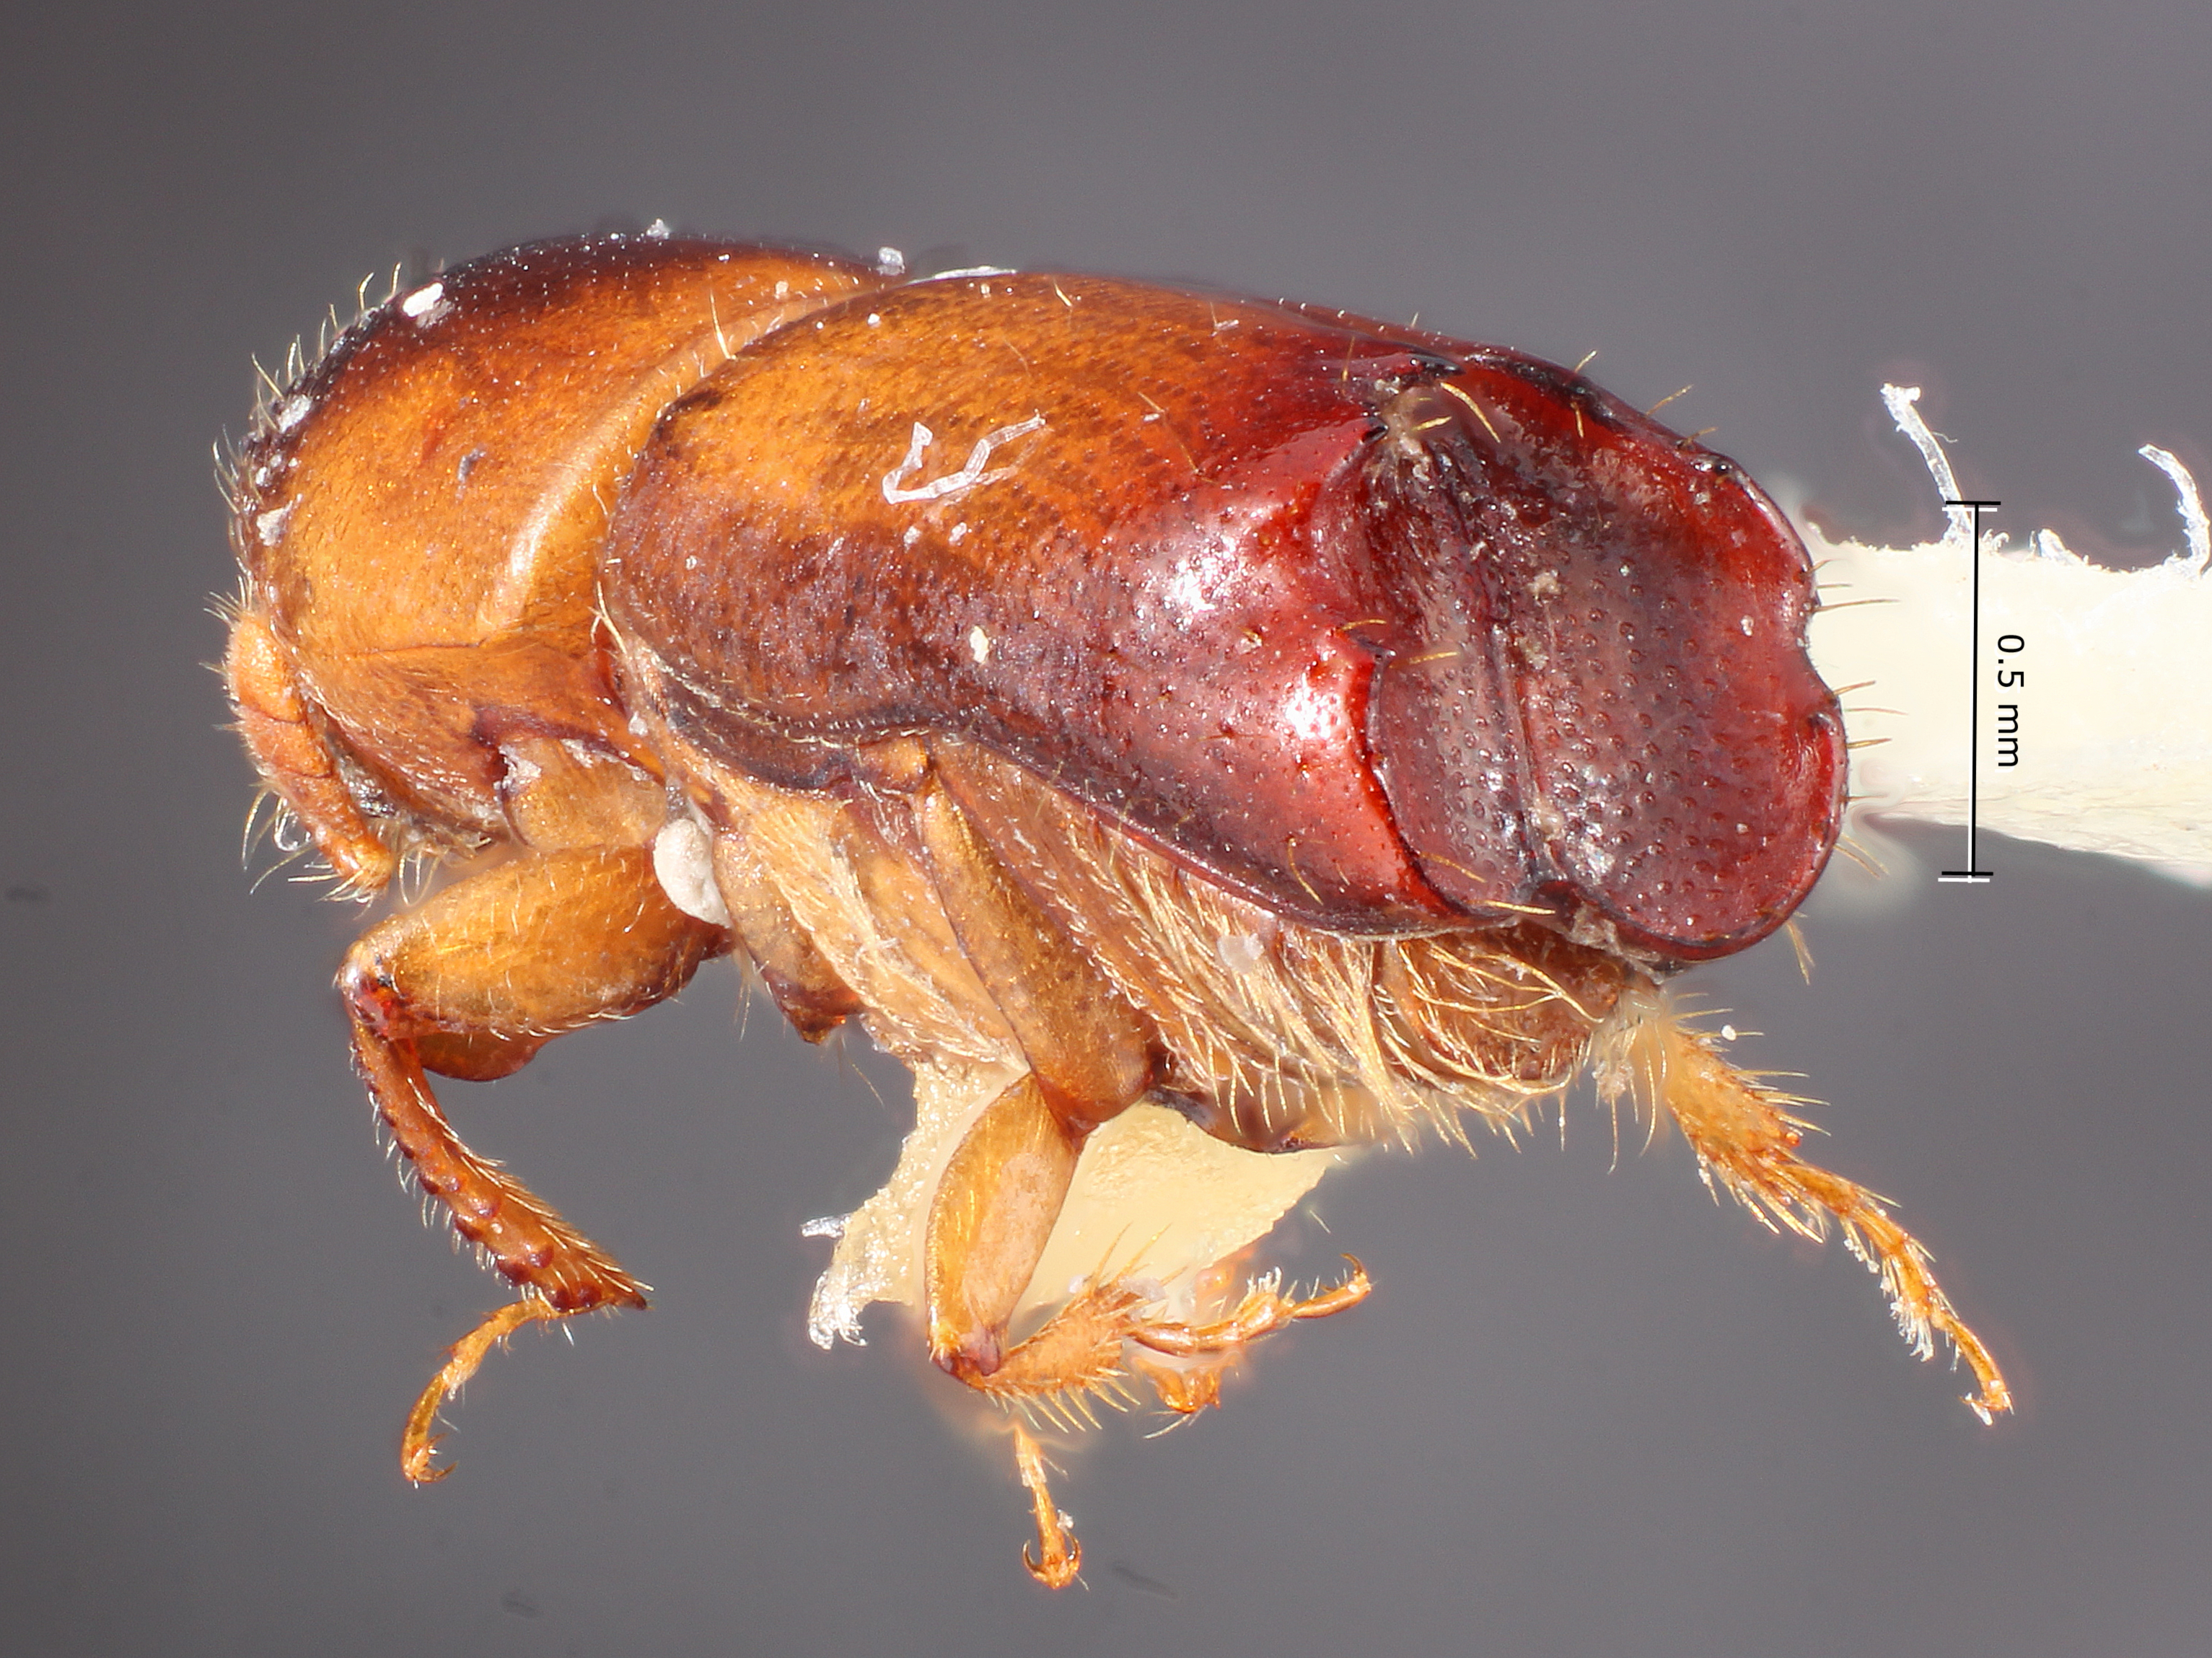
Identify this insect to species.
Monarthrum lobatum
